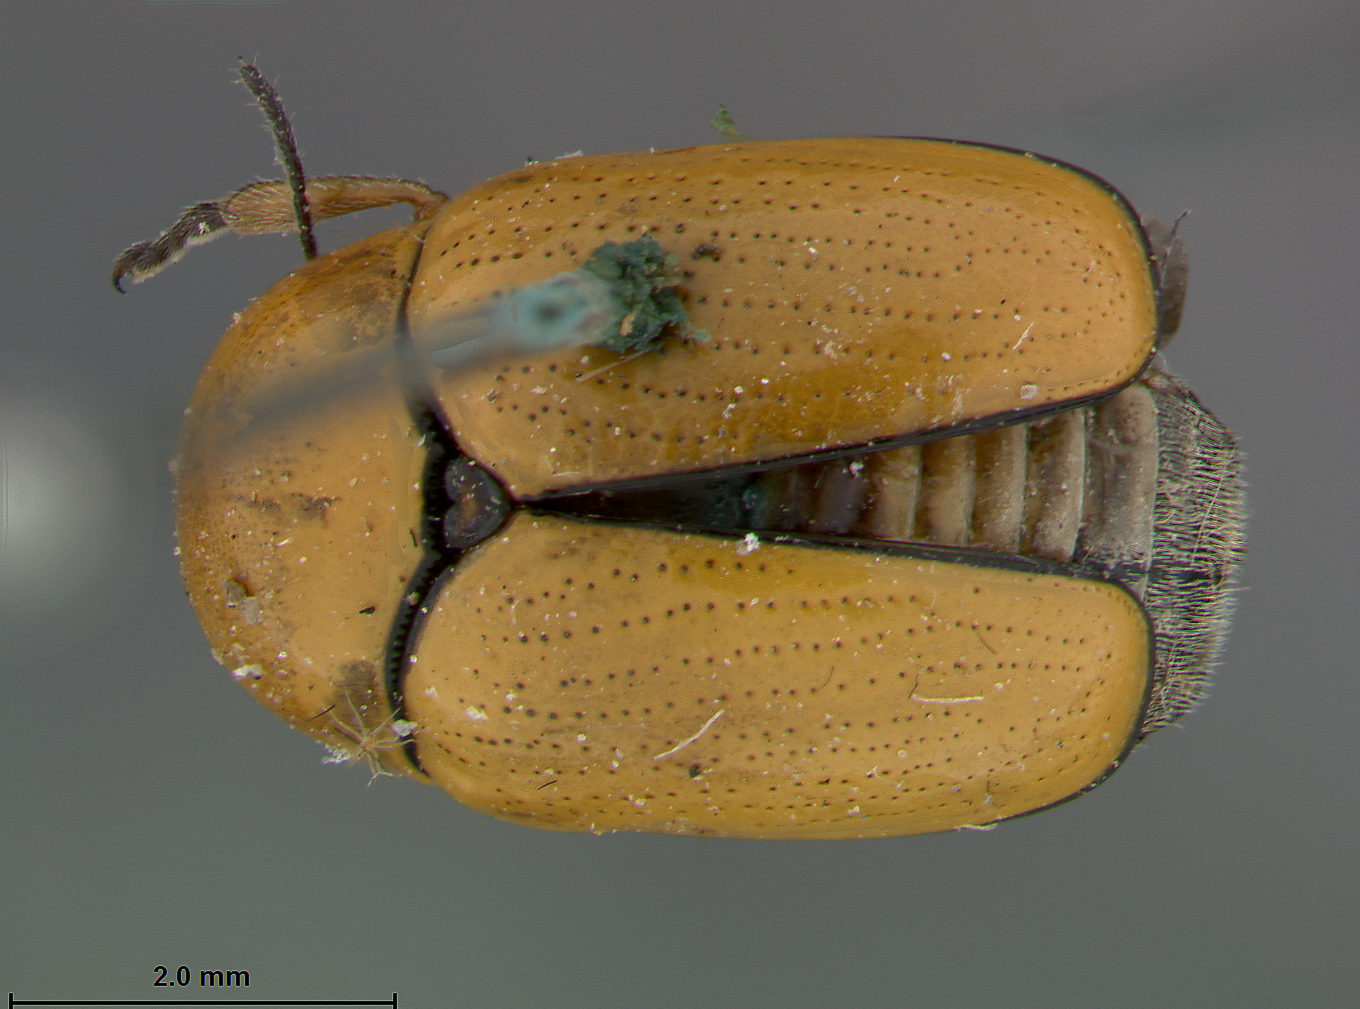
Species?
Melixanthus immaculatus
